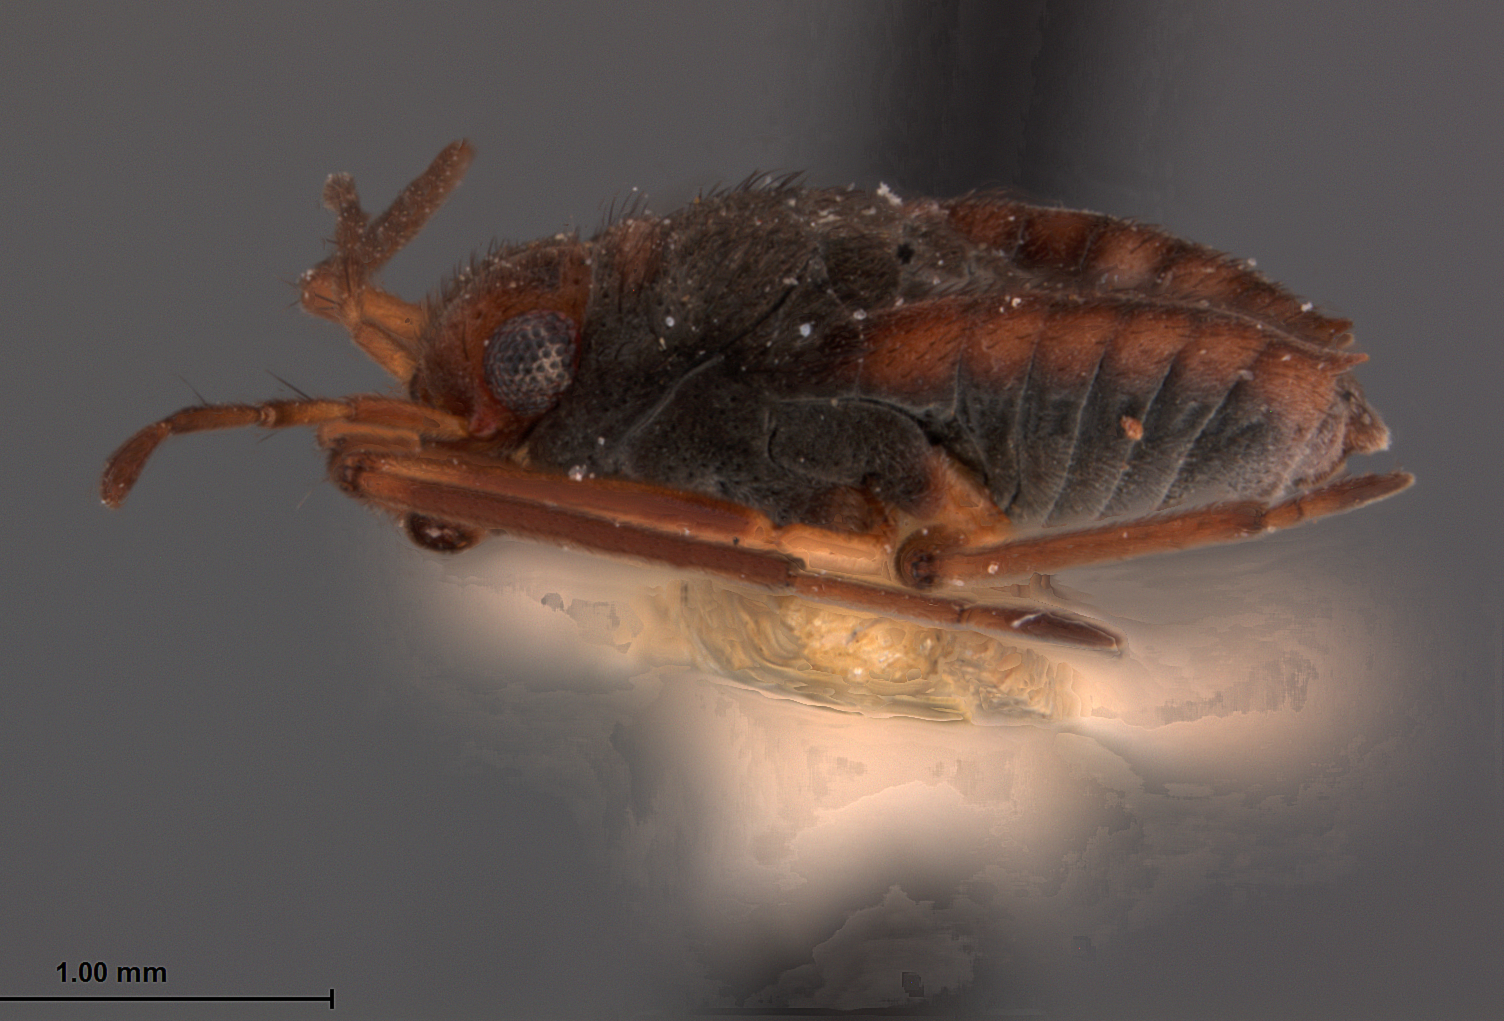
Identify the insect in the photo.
Microvelia turmalis
